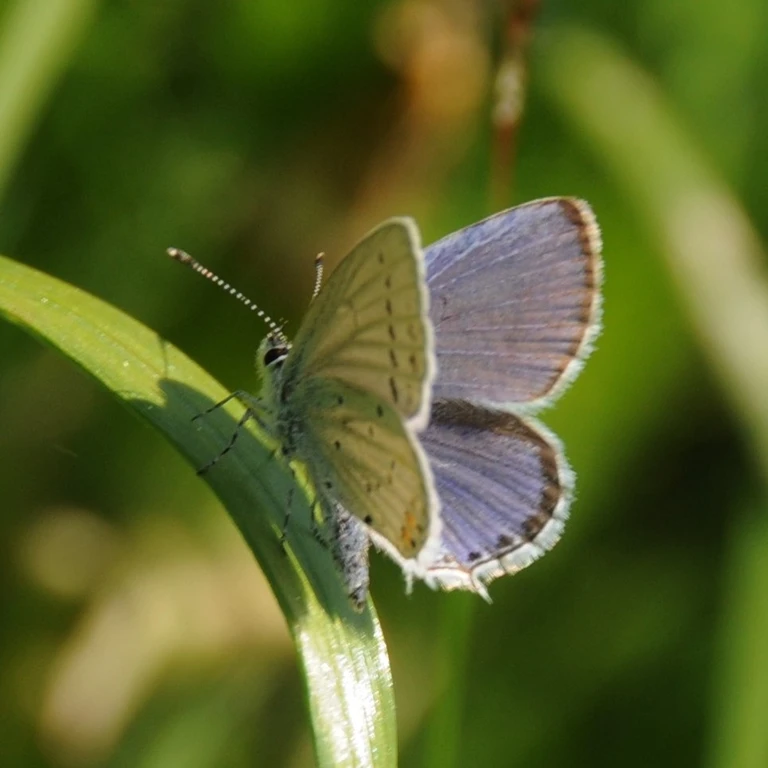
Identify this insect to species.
Cupido argiades (also Elkalyce argiades)
